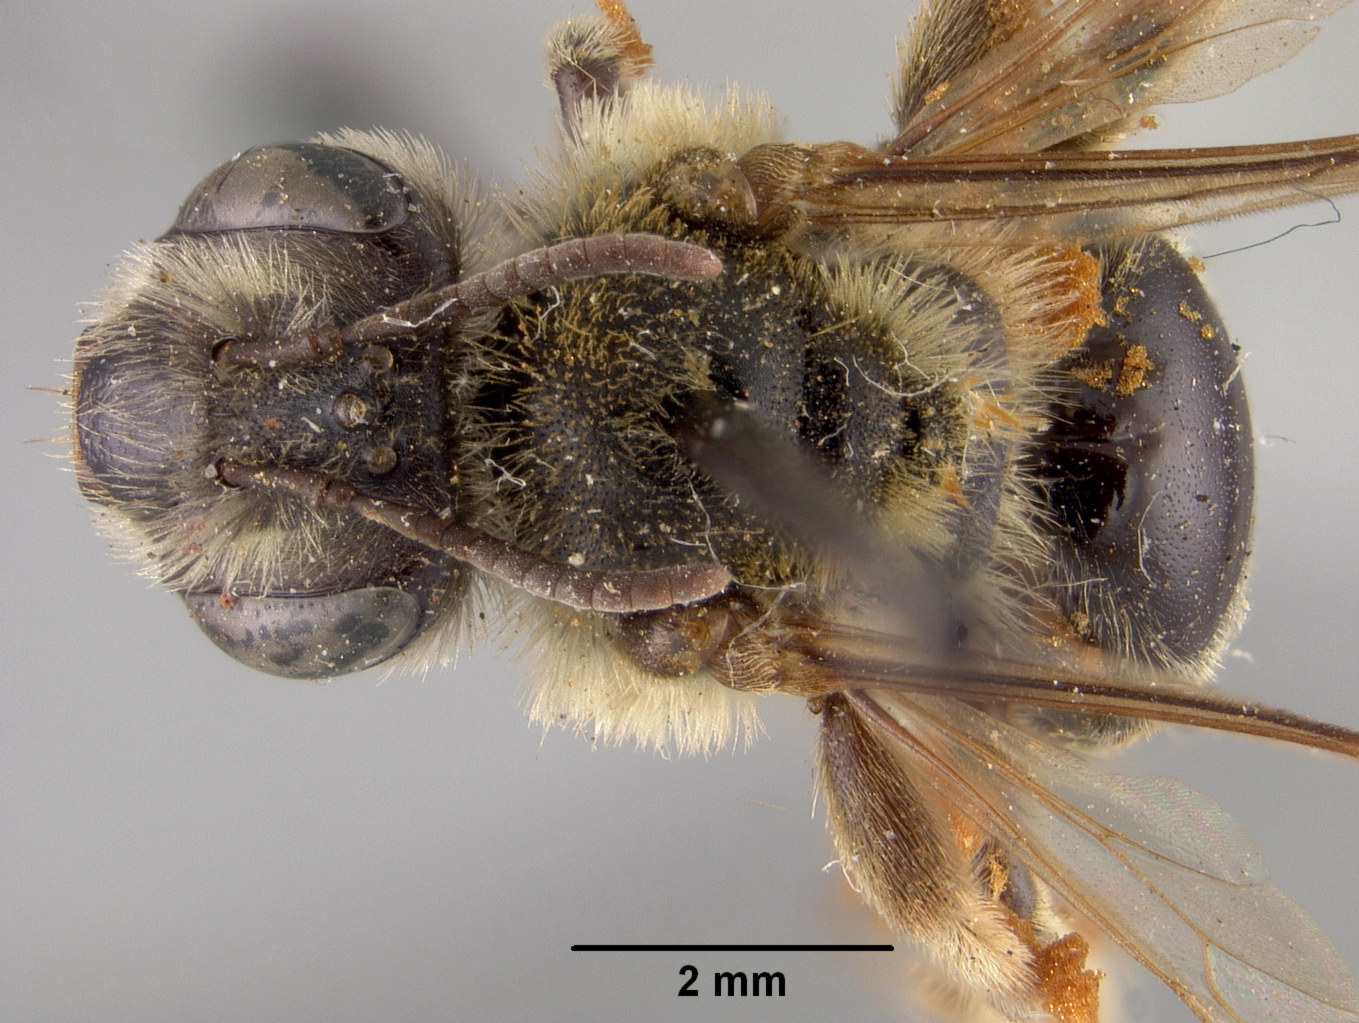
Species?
Andrena carolinensis
